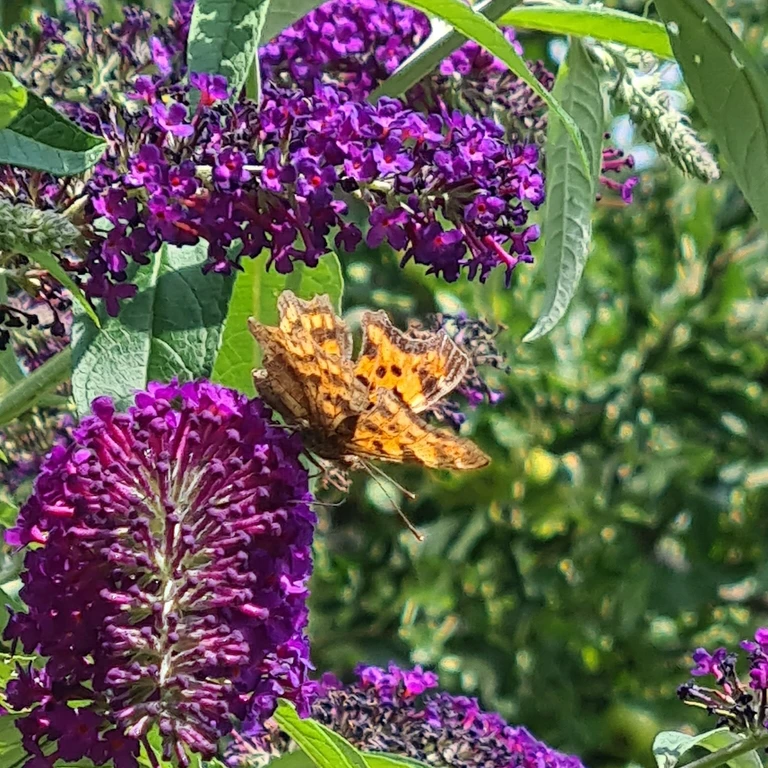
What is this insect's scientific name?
Polygonia c-album
